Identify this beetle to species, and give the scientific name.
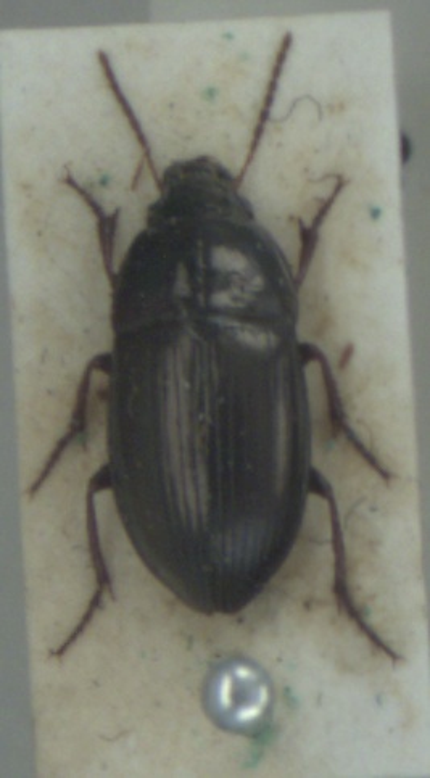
Amara convexior
